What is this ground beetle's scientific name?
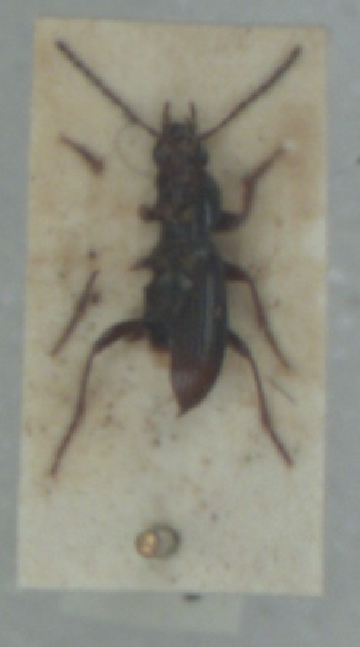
Pterostichus diligens
